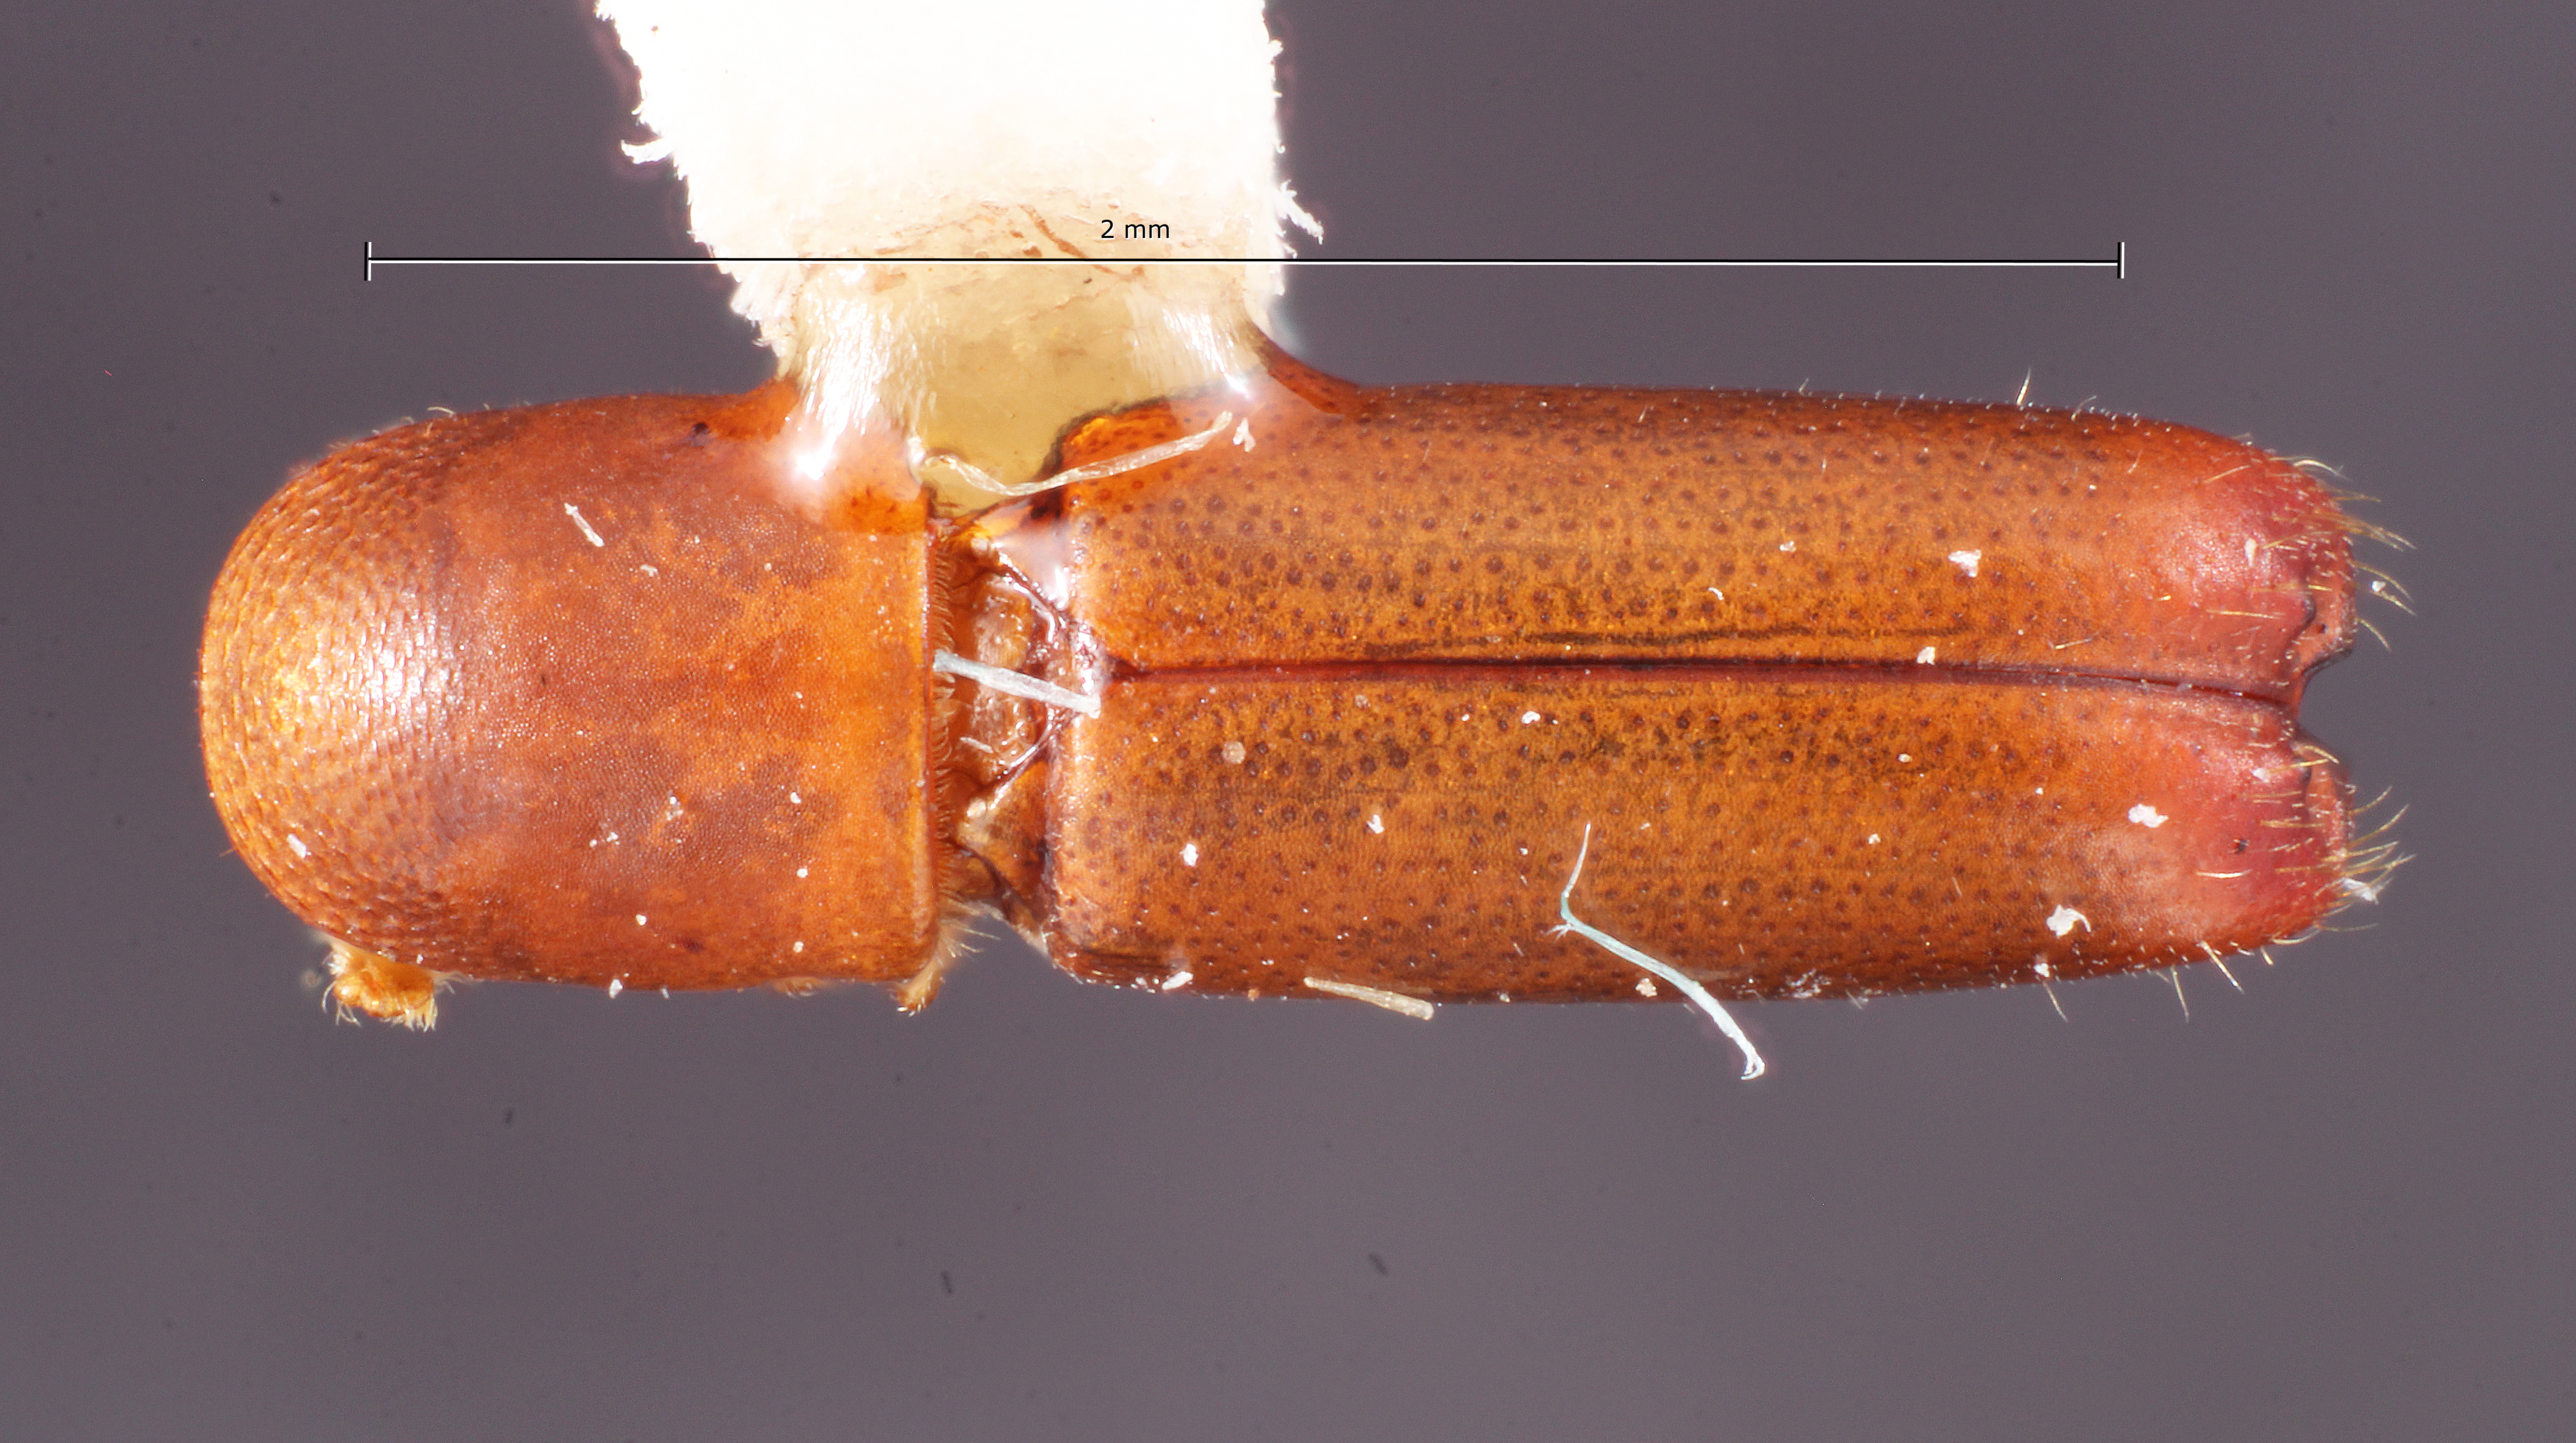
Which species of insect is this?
Monarthrum carinifrons
